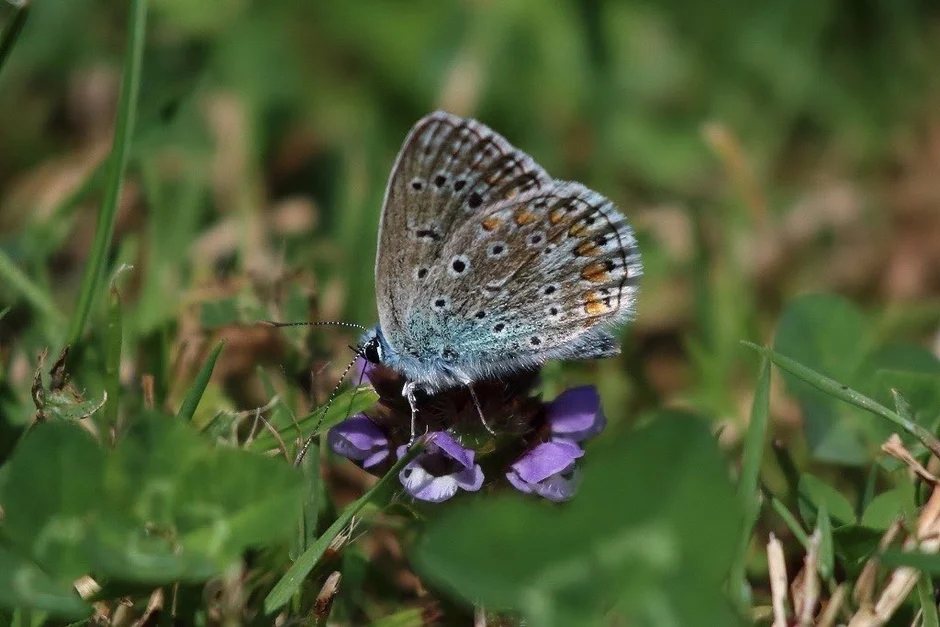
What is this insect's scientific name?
Polyommatus icarus
